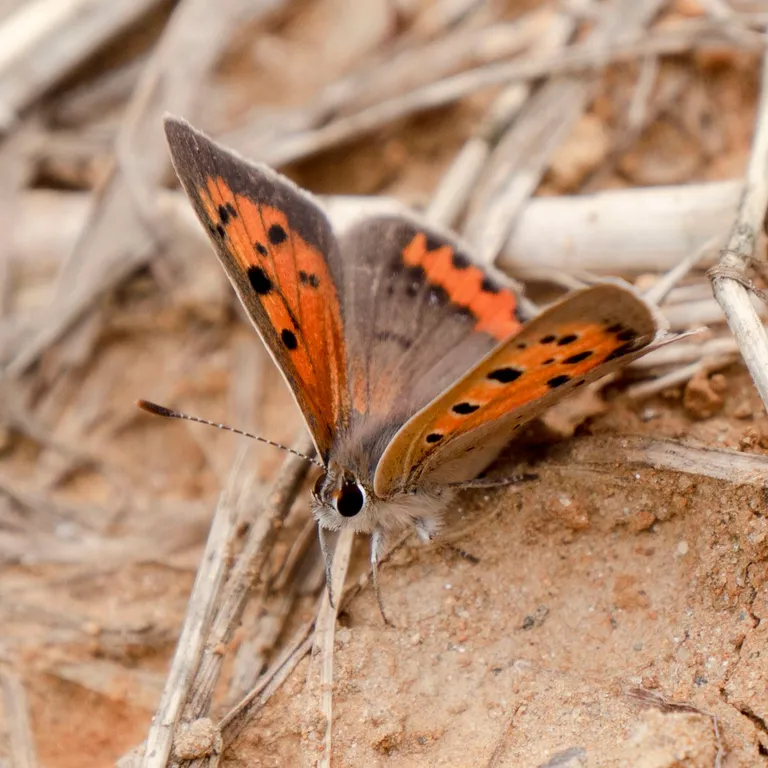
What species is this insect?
Lycaena phlaeas
